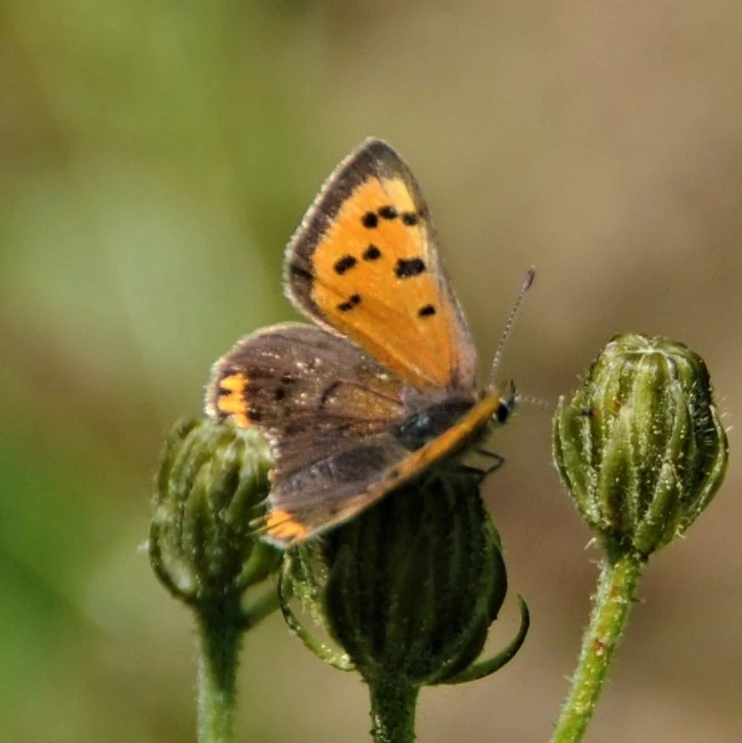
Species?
Lycaena phlaeas
